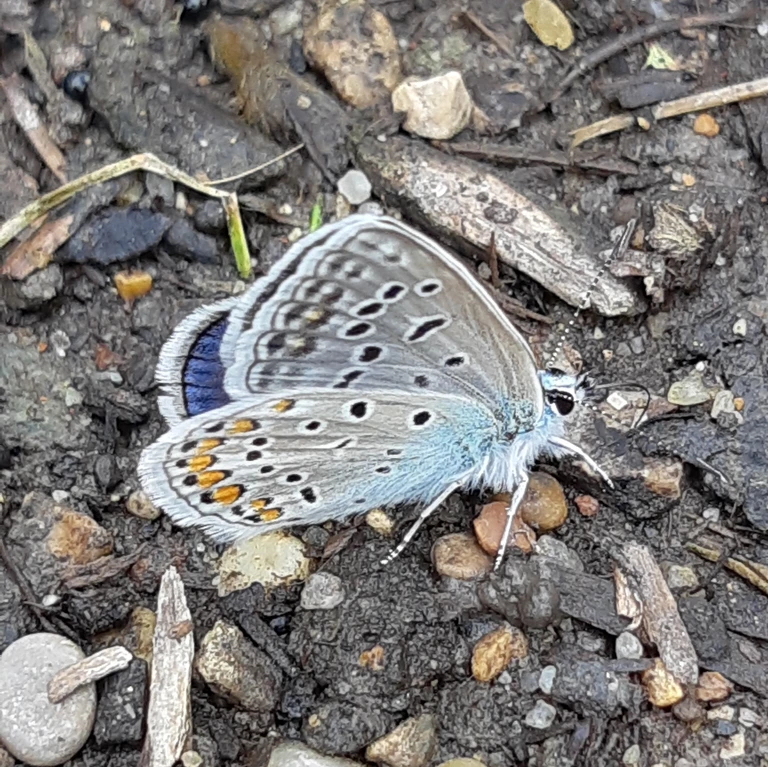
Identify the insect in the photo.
Polyommatus icarus
